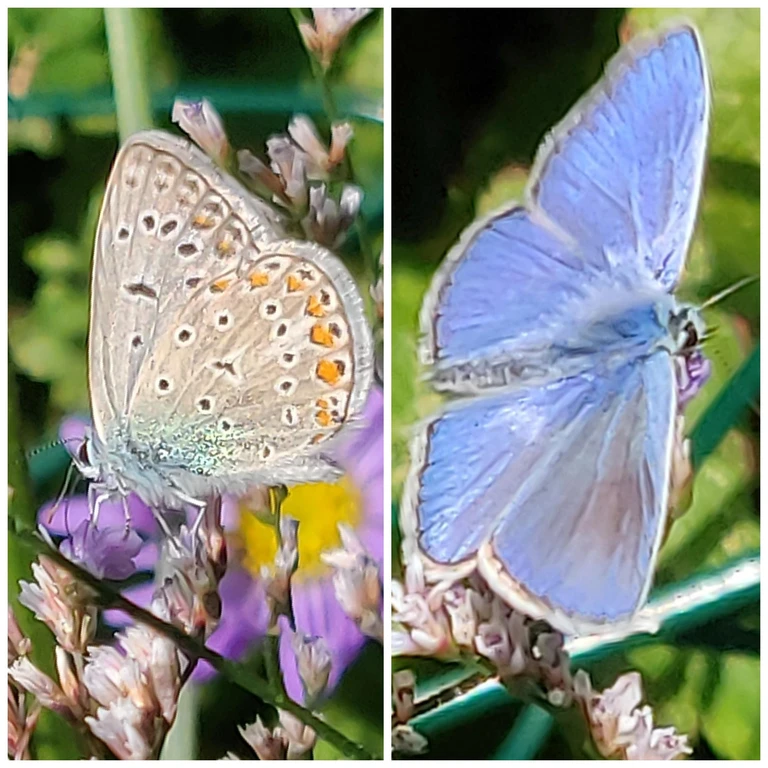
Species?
Polyommatus icarus
